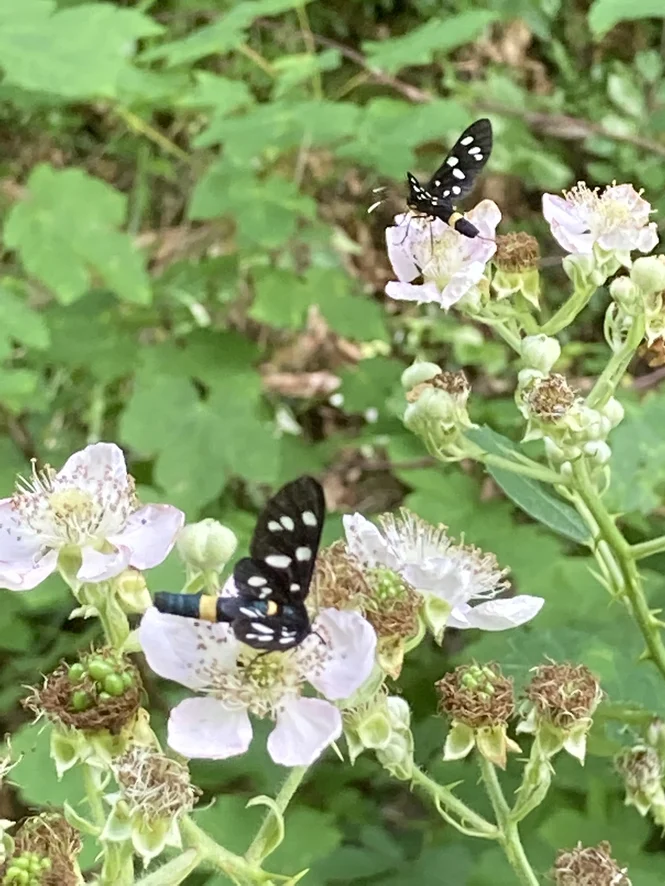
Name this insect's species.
Amata phegea
